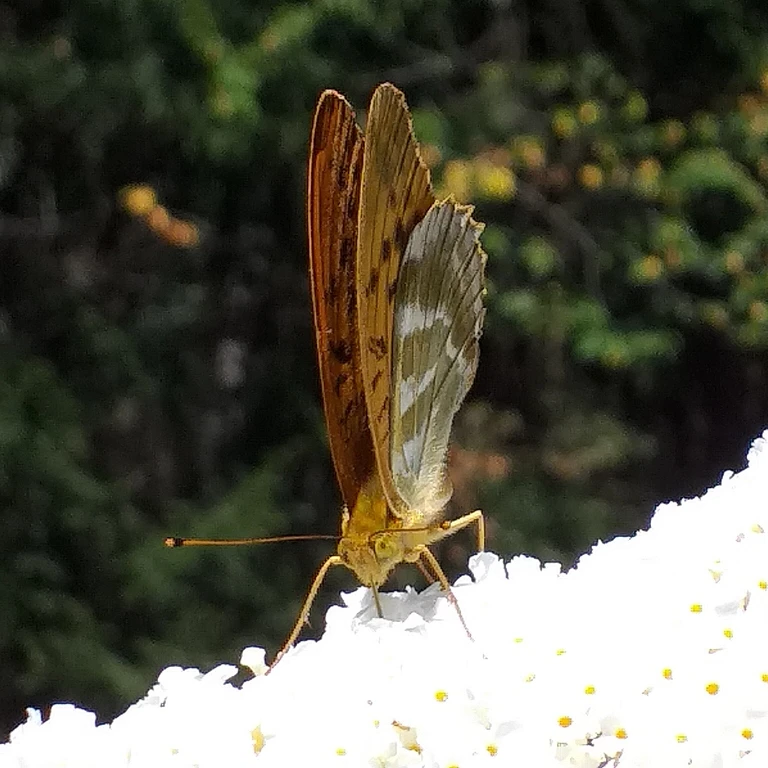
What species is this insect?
Argynnis paphia
